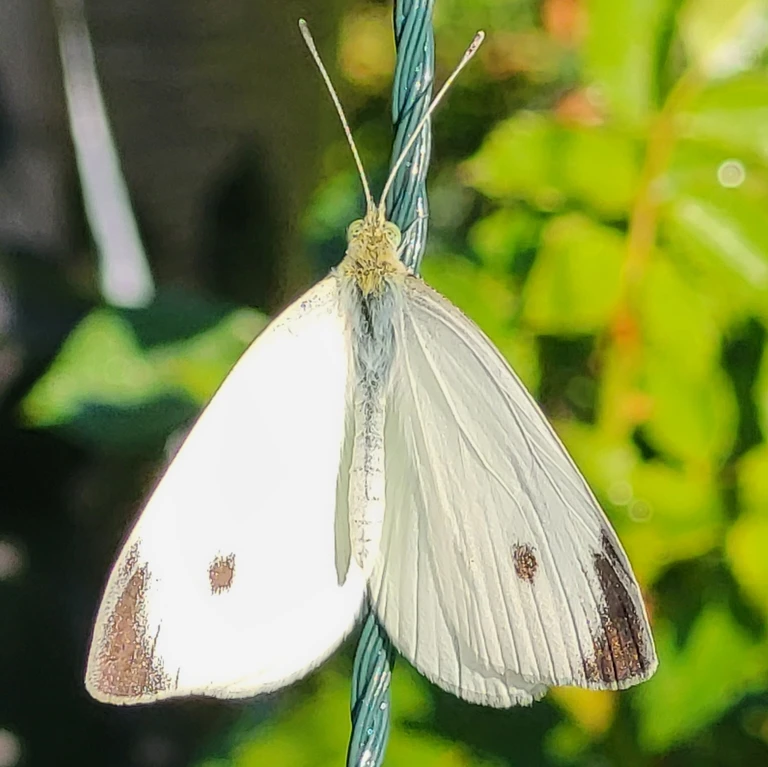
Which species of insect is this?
Pieris rapae
